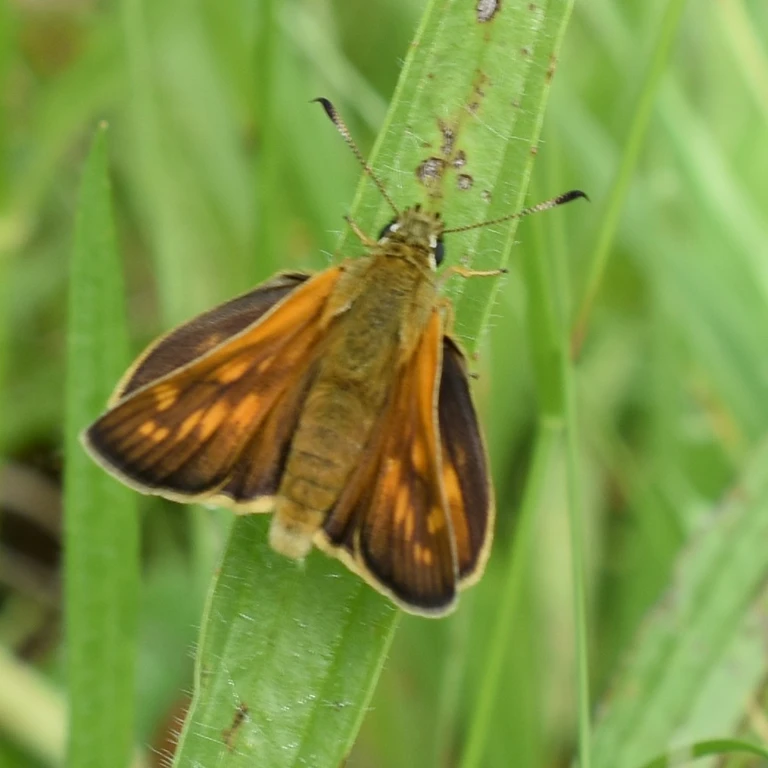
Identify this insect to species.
Ochlodes sylvanus (also Ochlodes venata)
